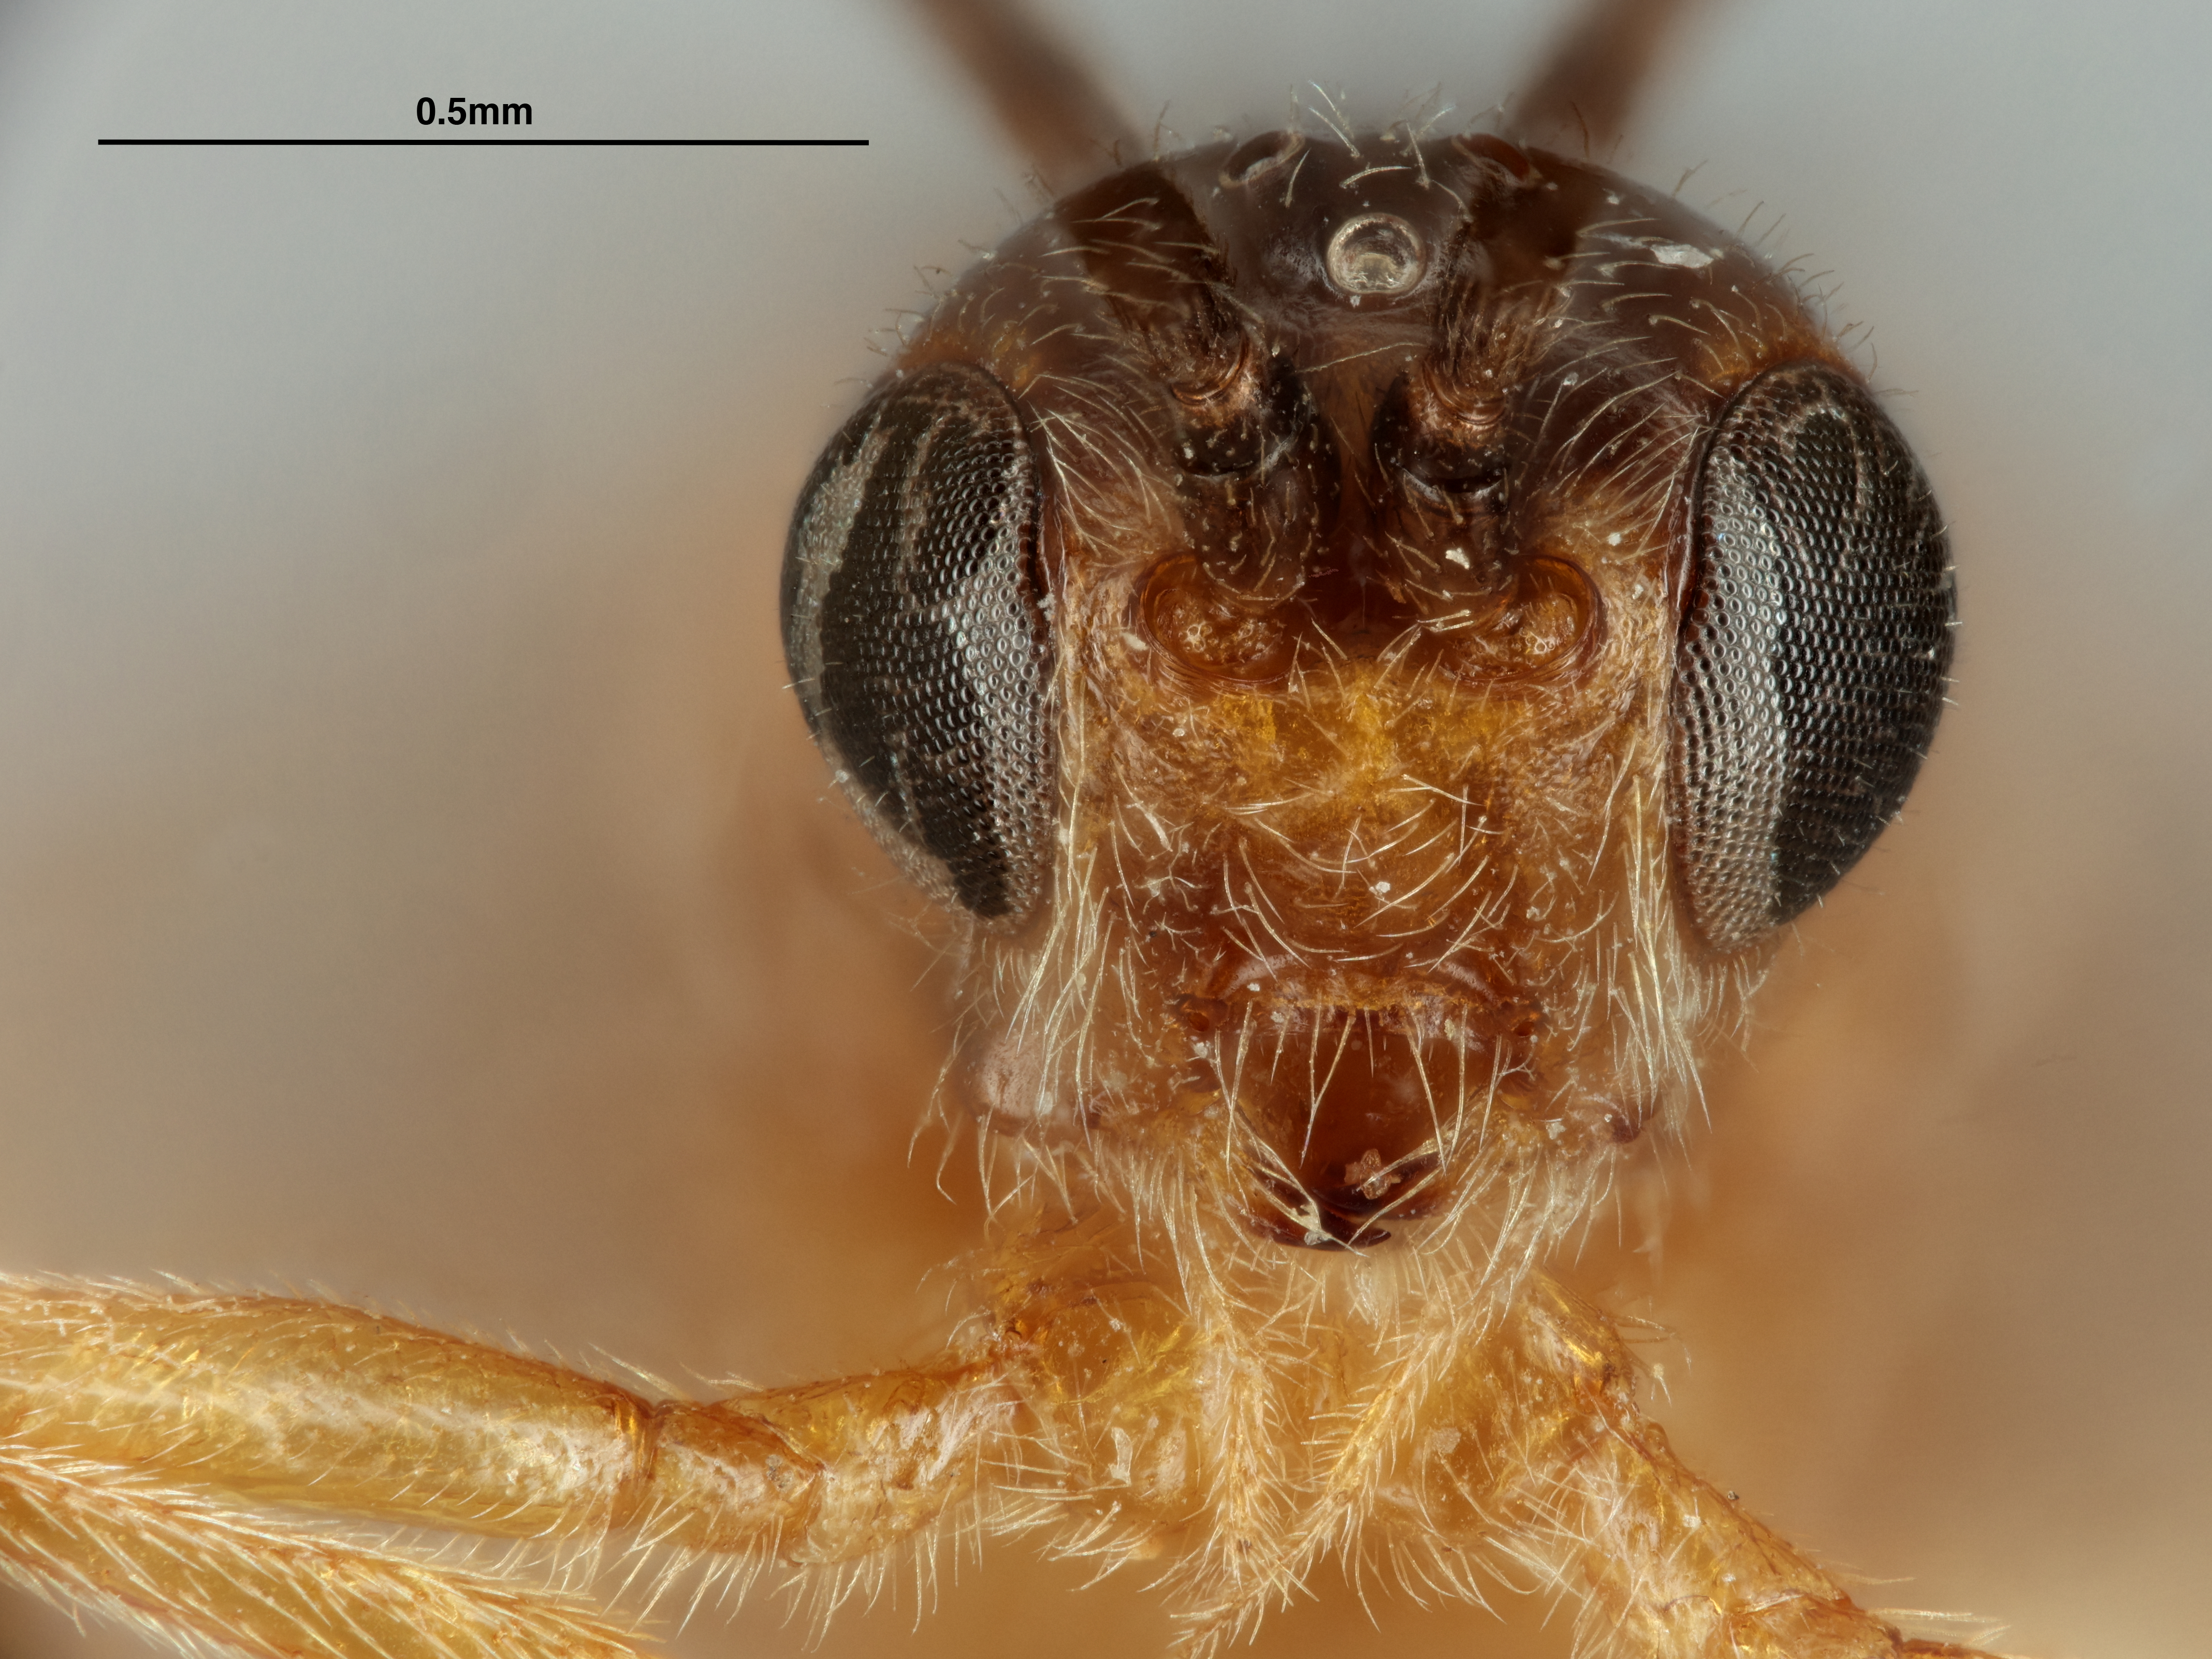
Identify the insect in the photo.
Microbracon isomera
